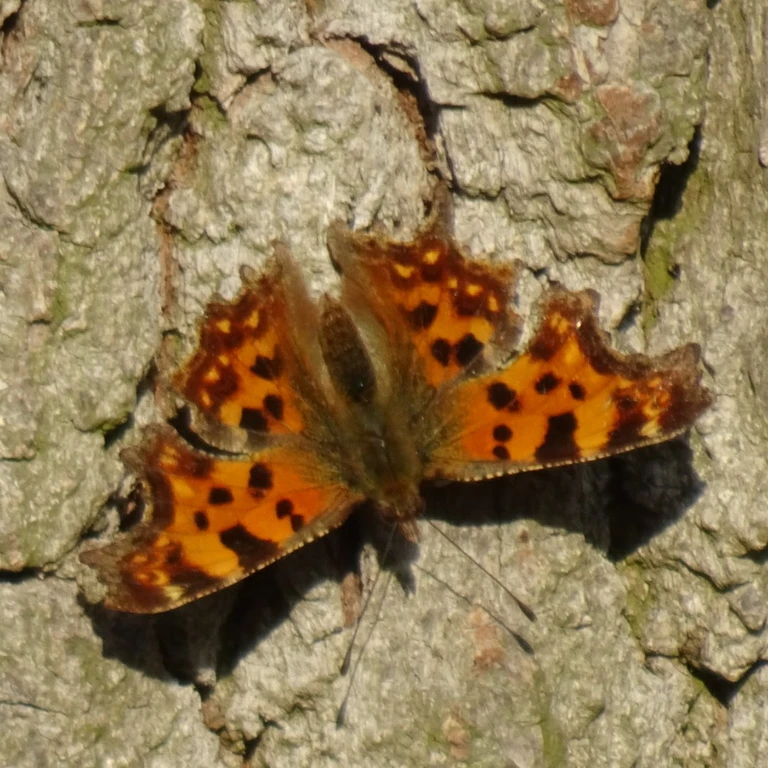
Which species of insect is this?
Polygonia c-album
